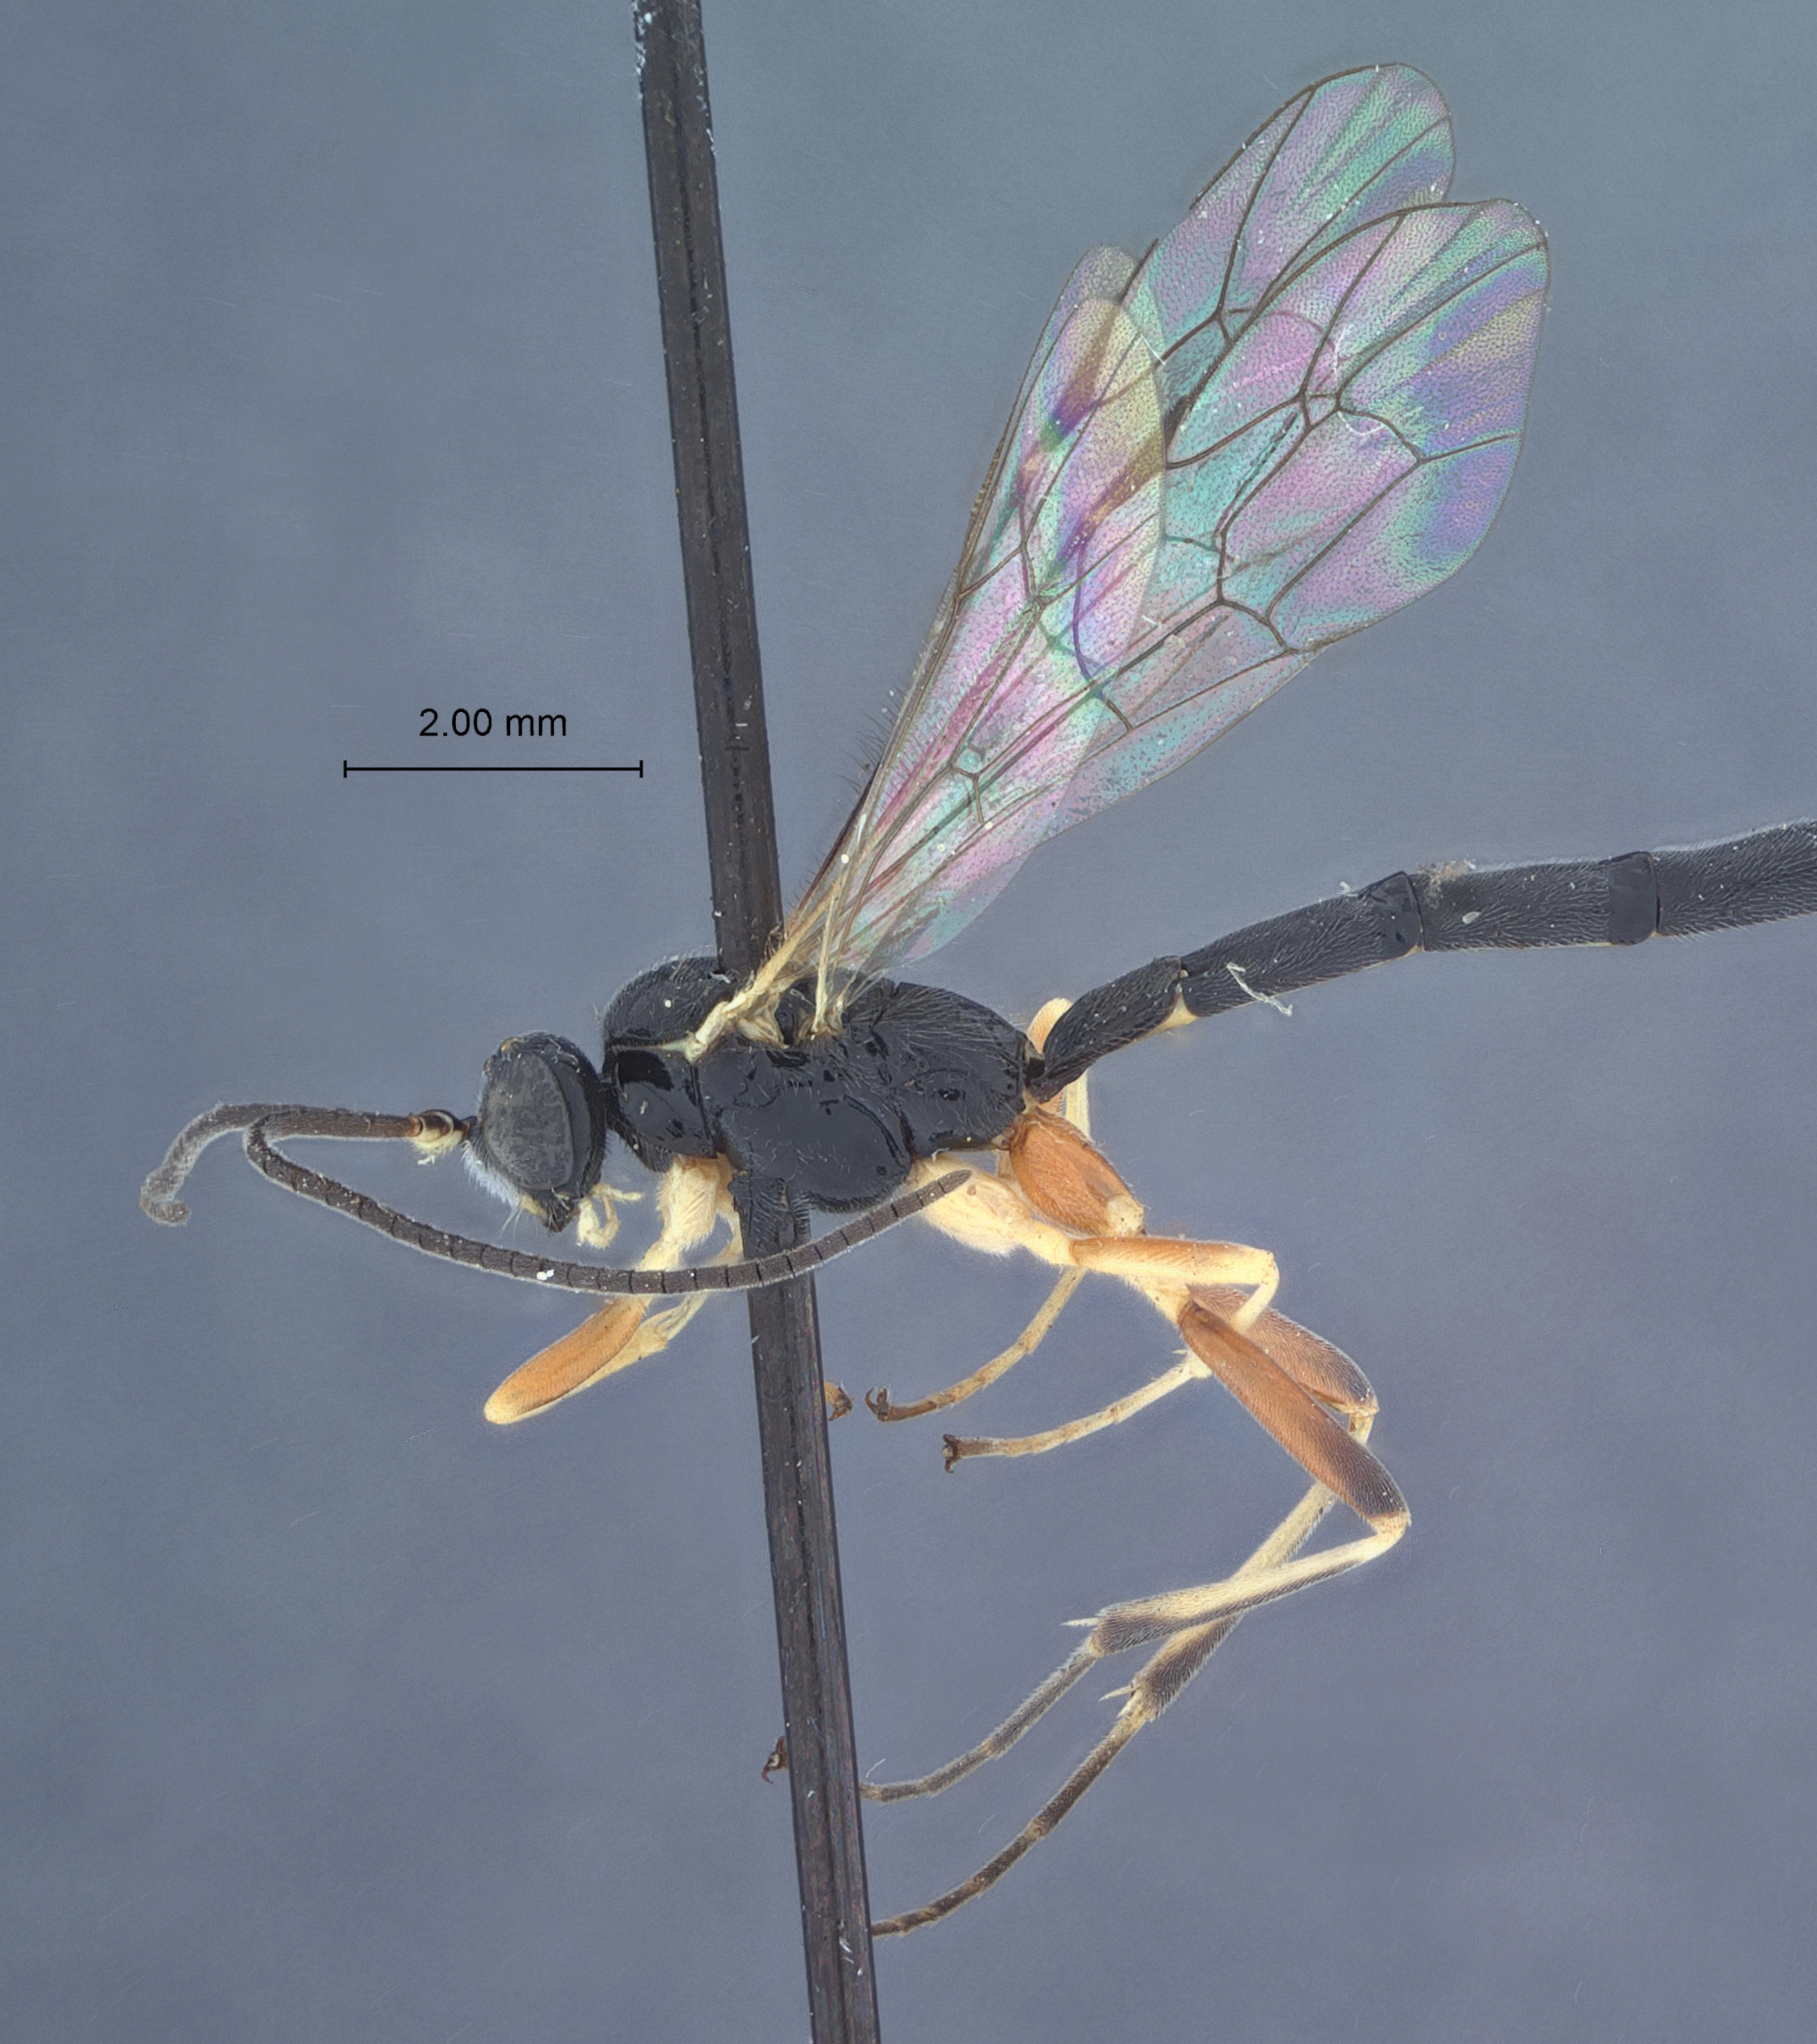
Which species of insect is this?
Pimpla spatulata
